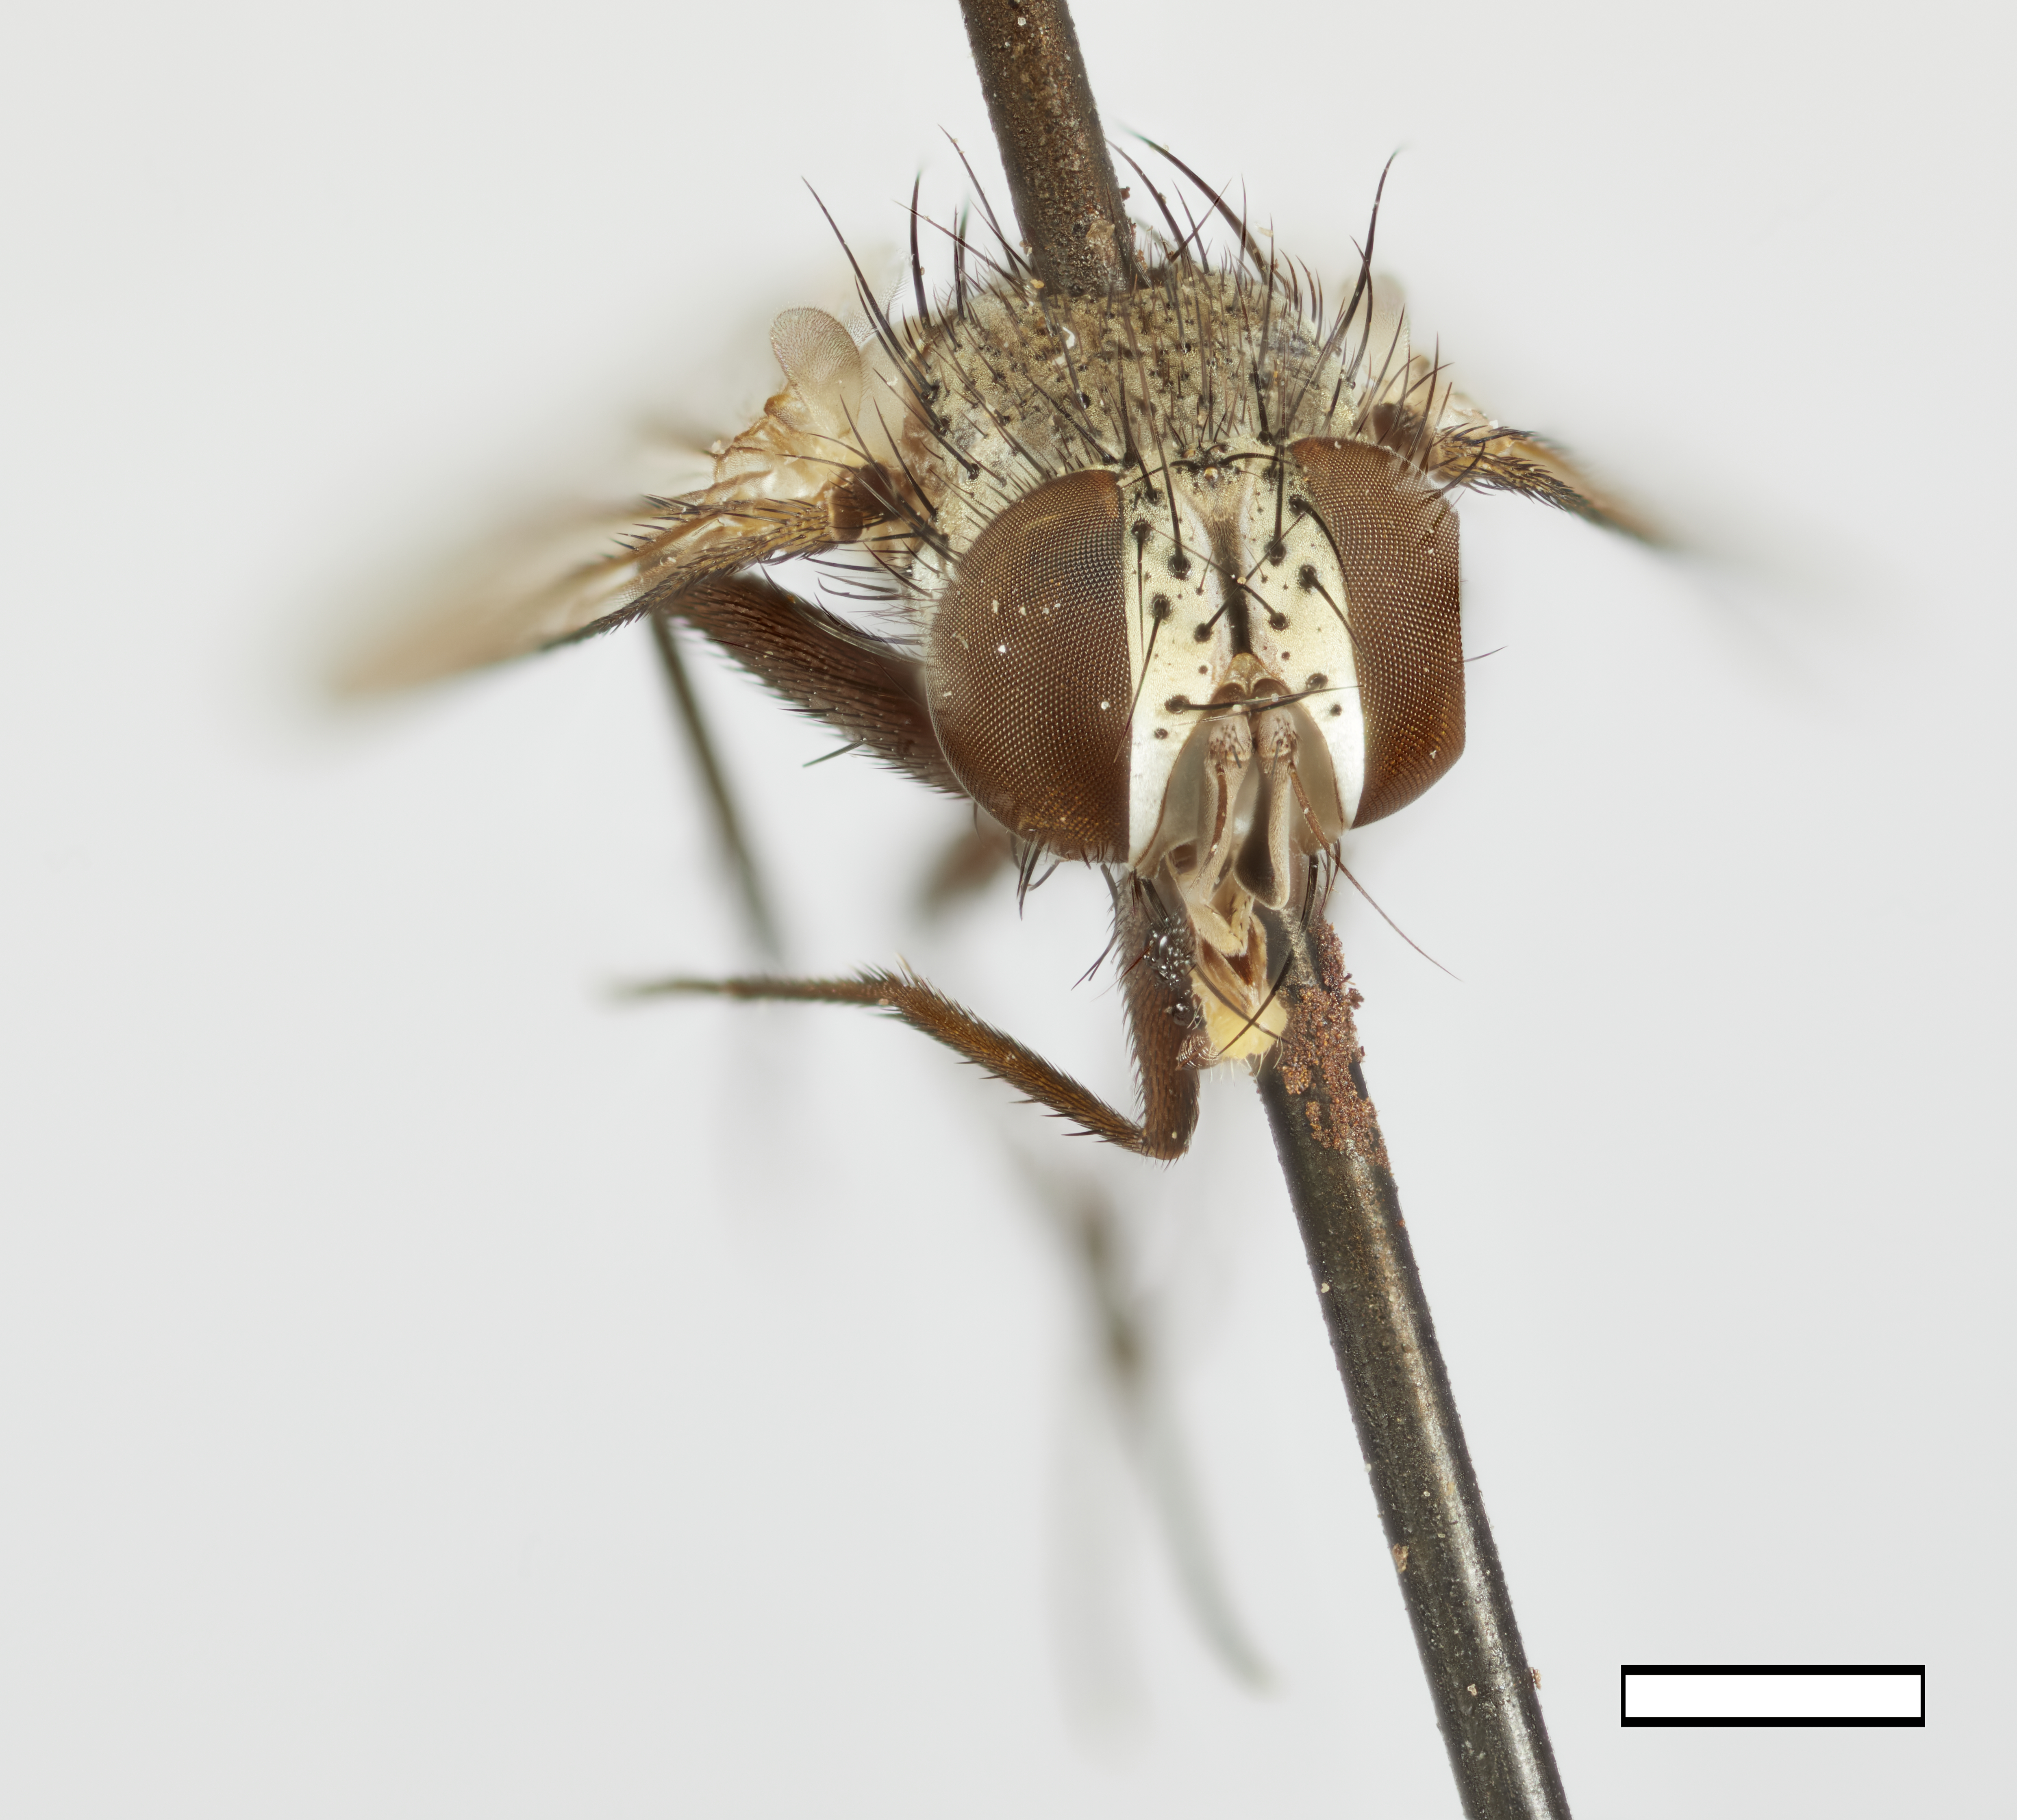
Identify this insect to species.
Pararrhinactia parva
